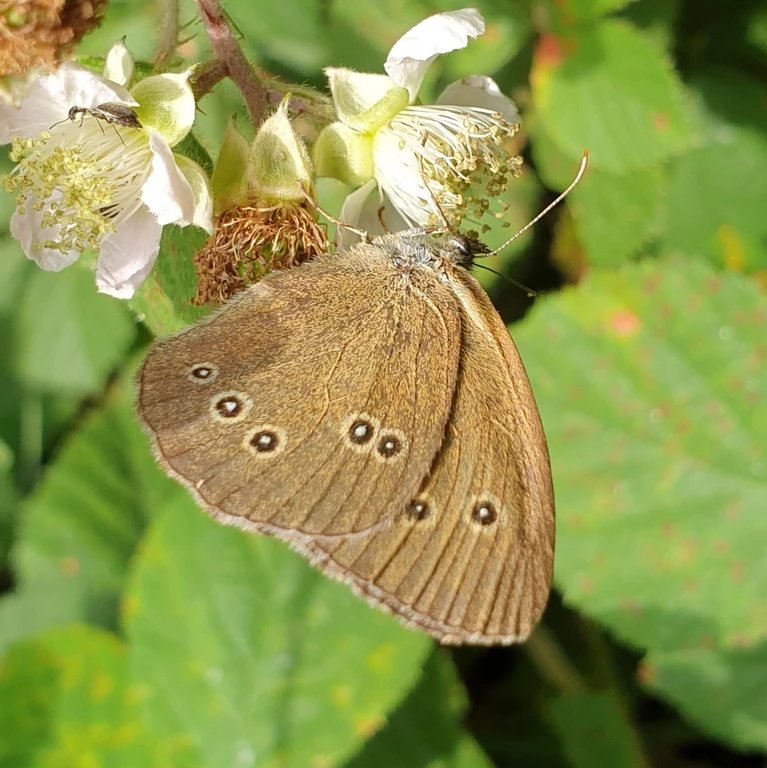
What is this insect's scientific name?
Aphantopus hyperantus
